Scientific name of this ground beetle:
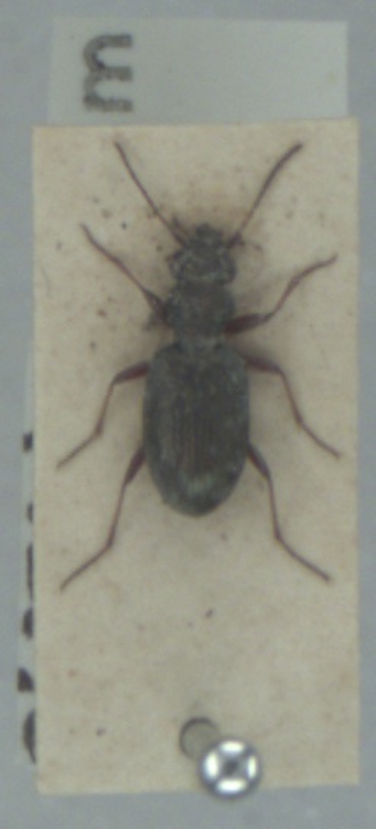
Asaphidion pallipes
